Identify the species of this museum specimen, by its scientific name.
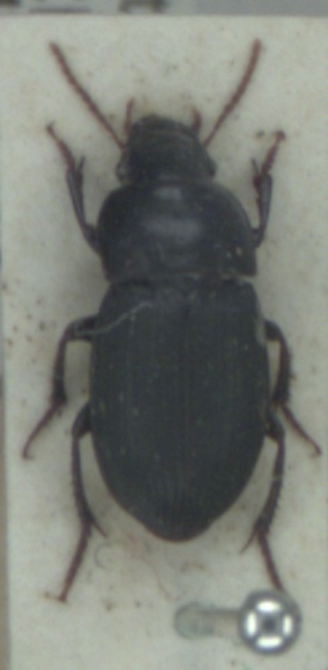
Harpalus tardus
